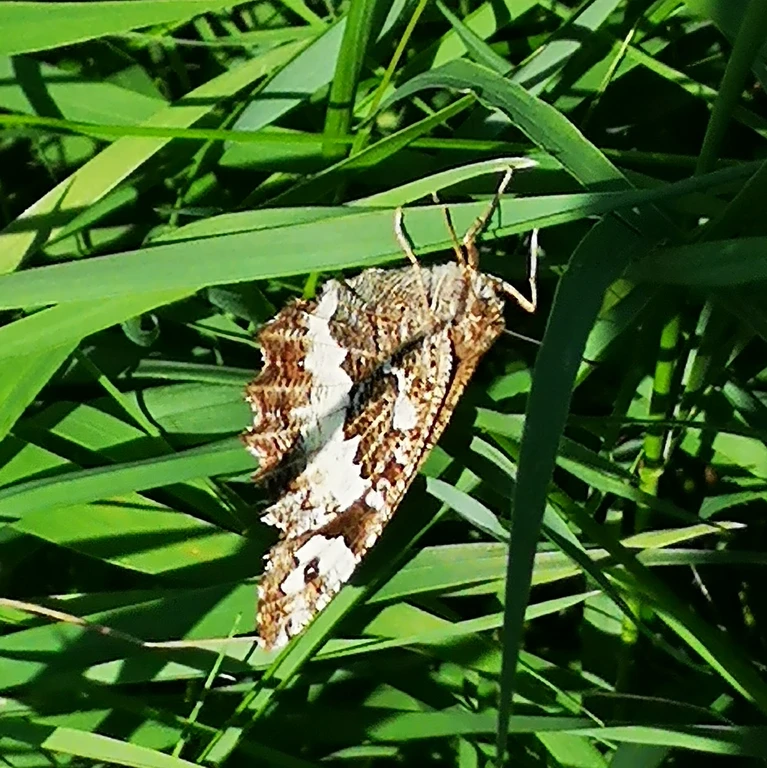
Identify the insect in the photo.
Brintesia circe
